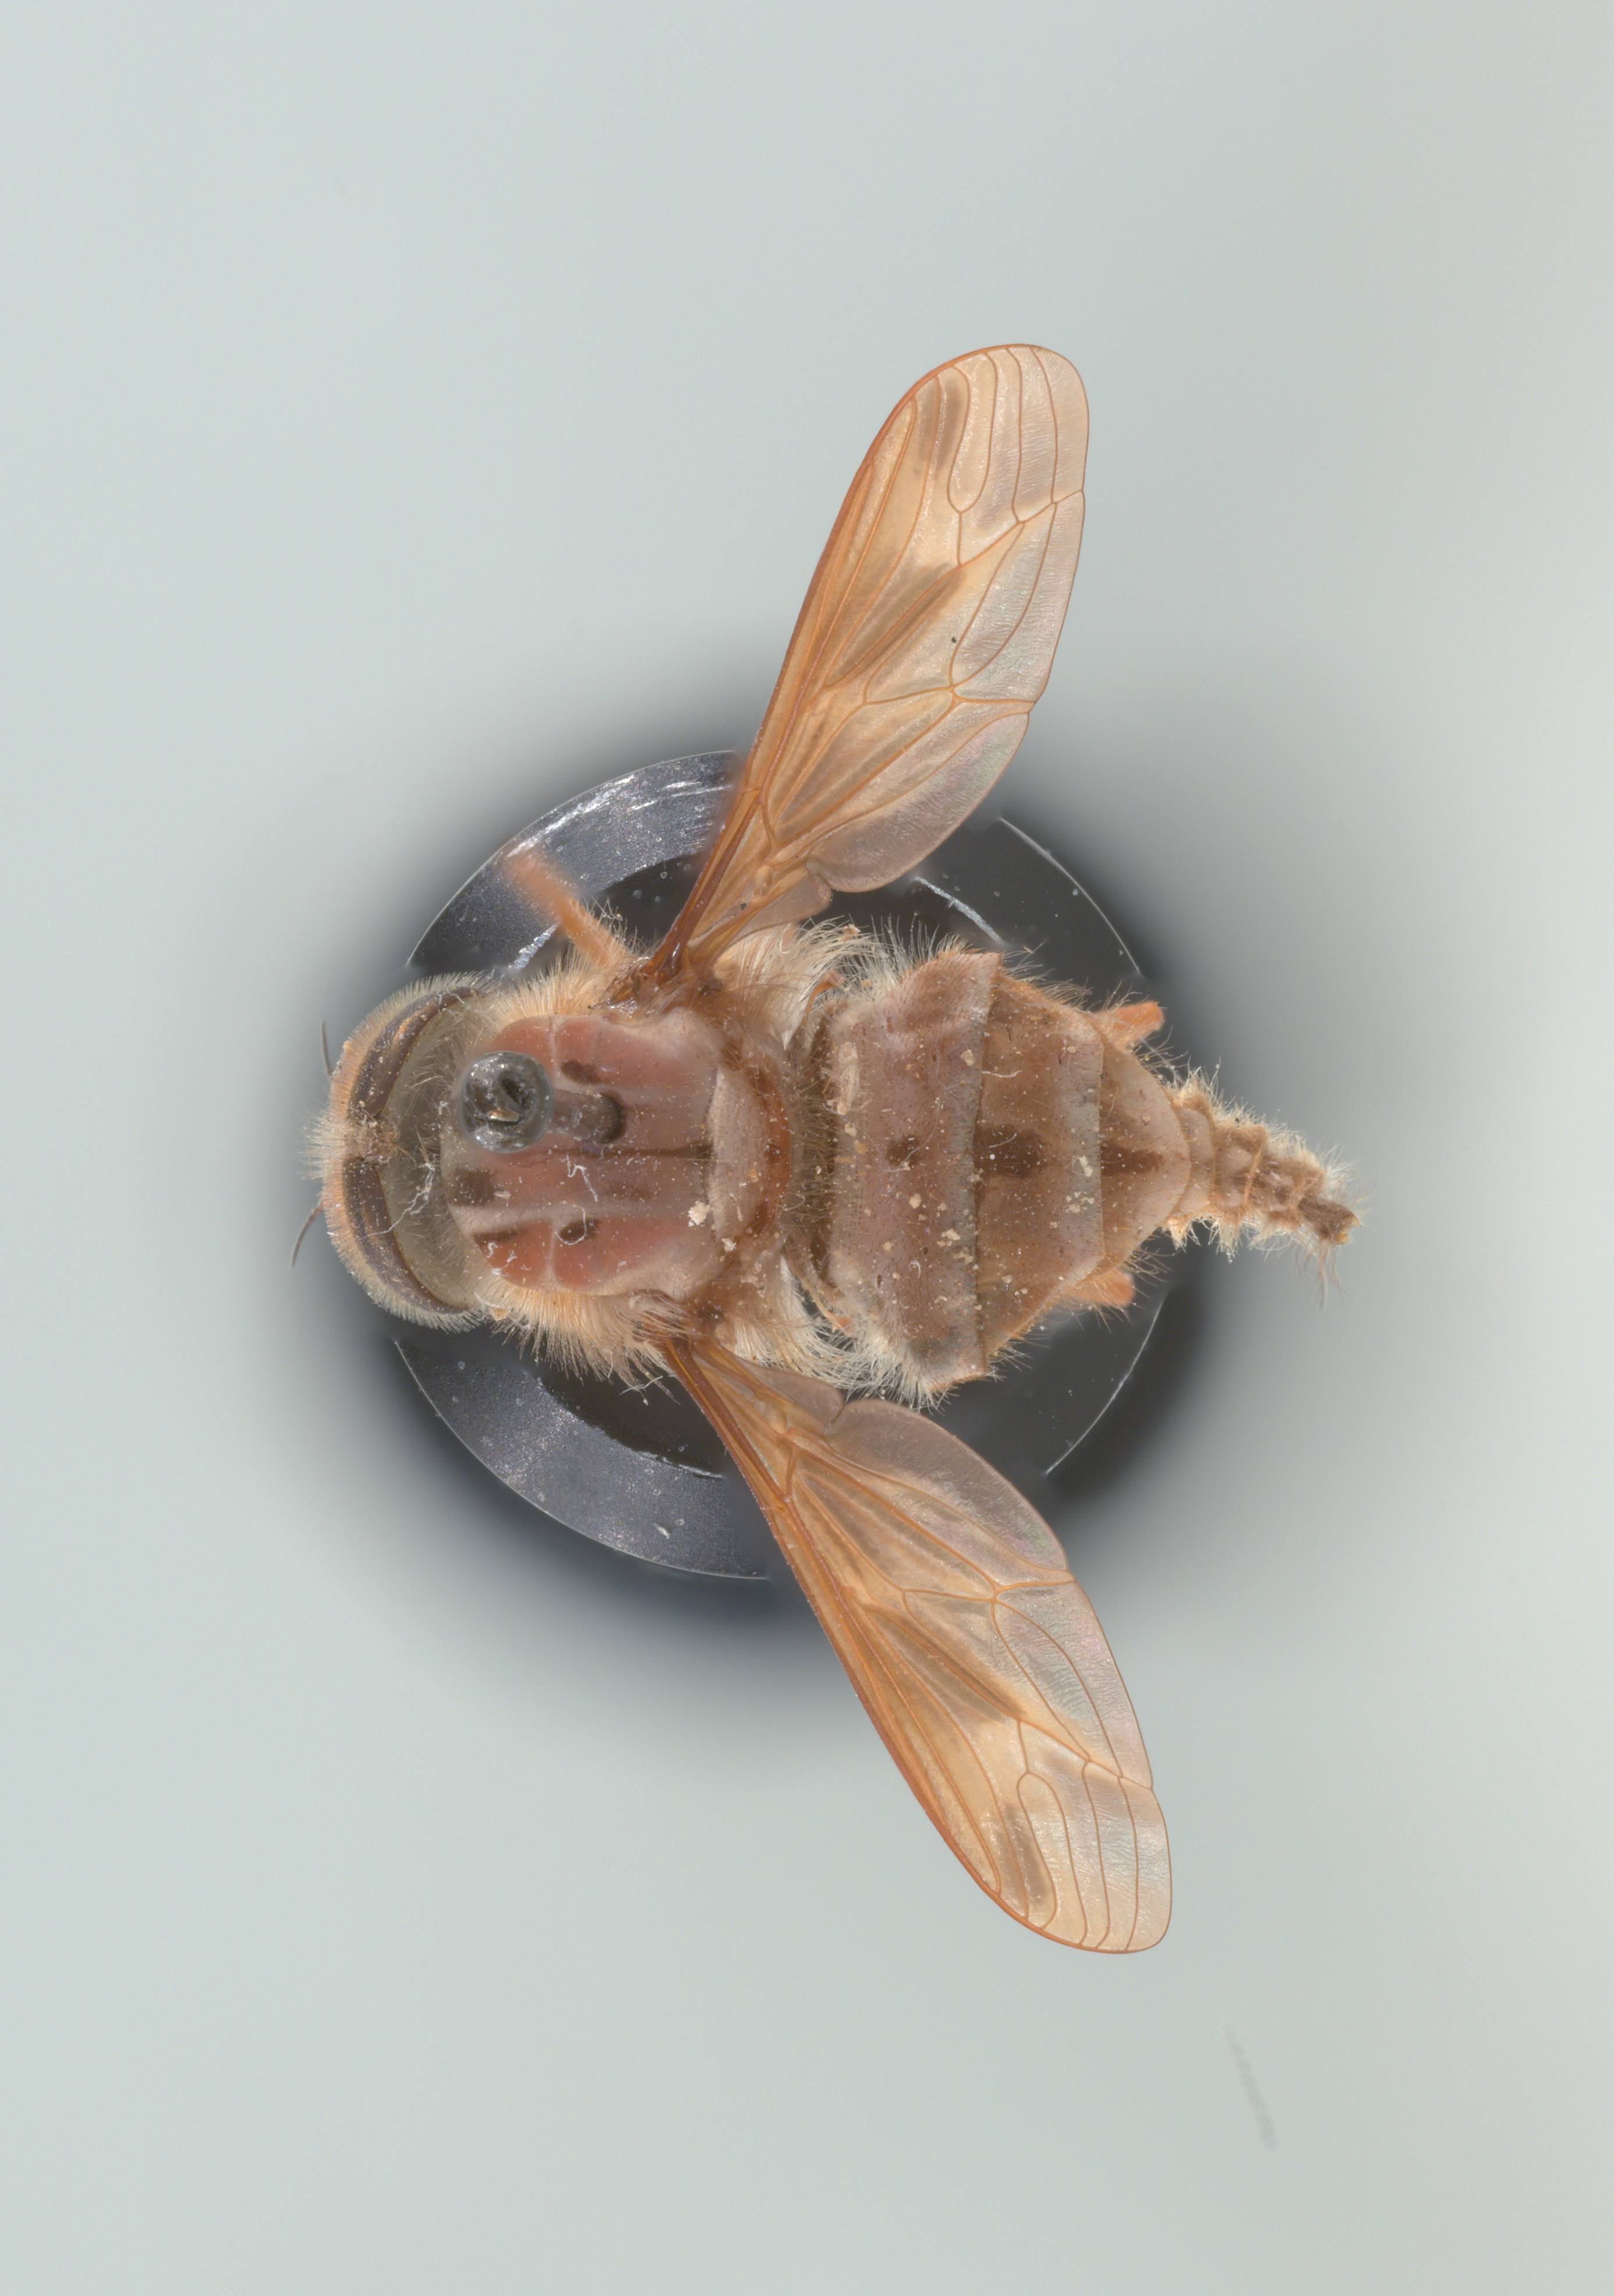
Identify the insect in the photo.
Hirmoneura nubipennis (also Trichophthalma nubipennis)
